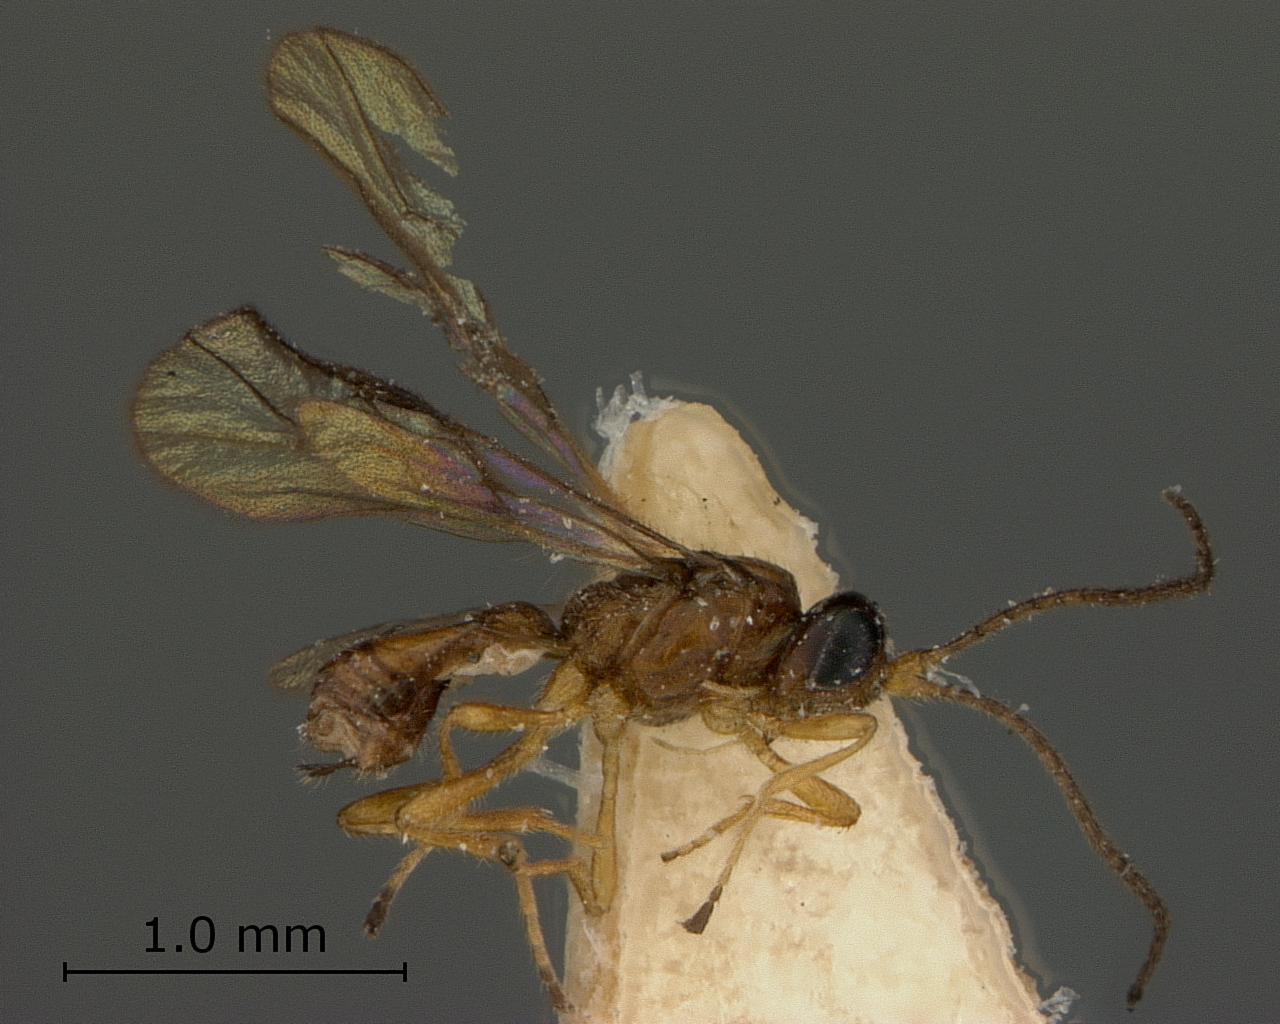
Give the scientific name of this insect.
Opius alternantherae
